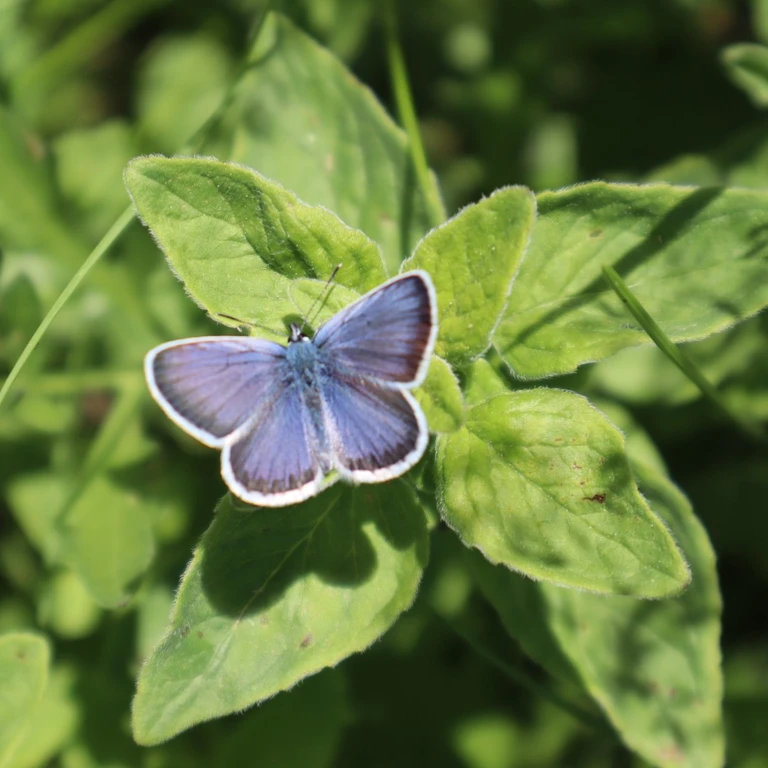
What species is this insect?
Plebejus argus
